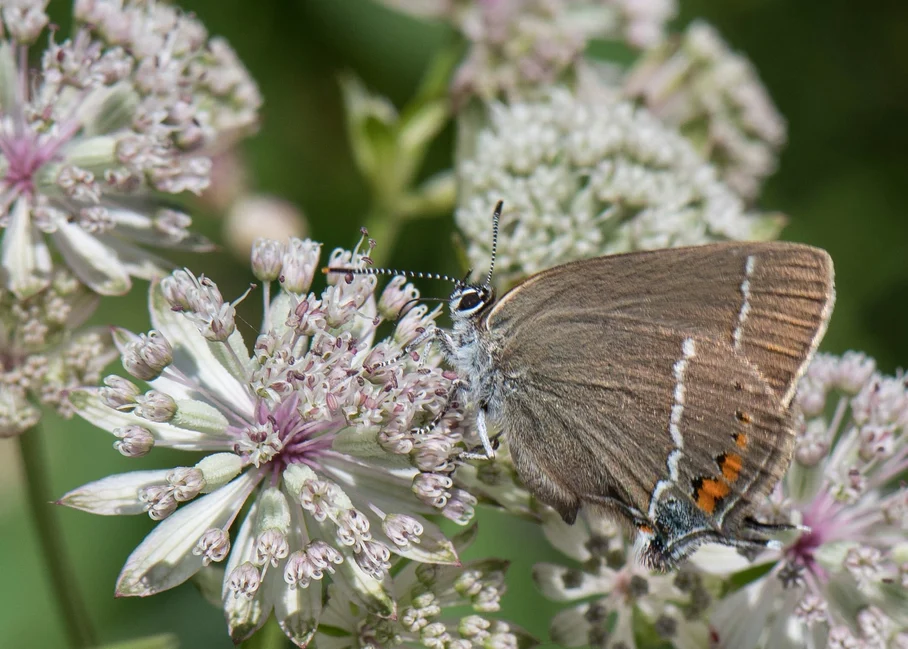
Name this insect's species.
Satyrium spini (also Tuttiola spini)
